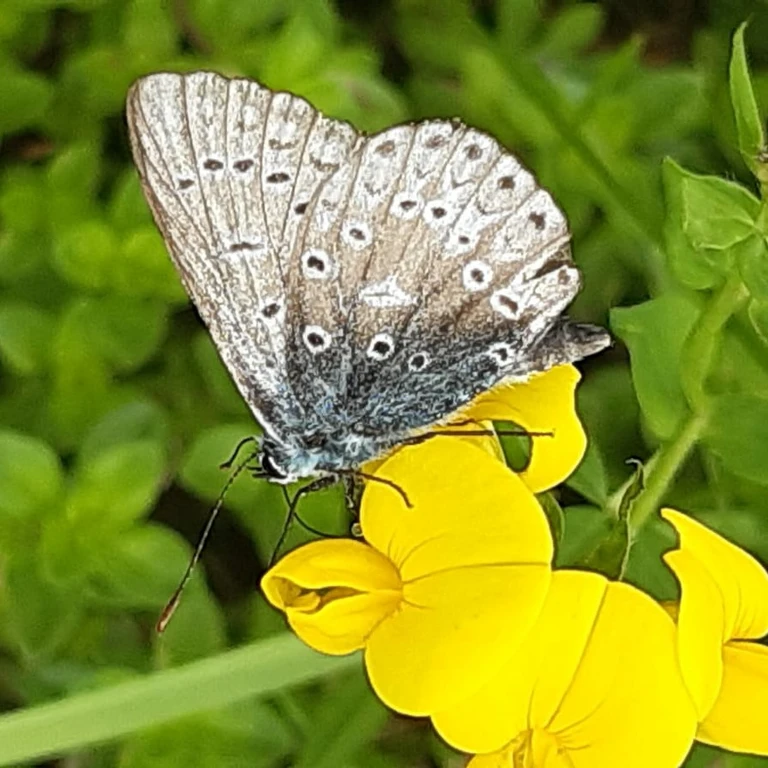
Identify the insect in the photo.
Polyommatus icarus
